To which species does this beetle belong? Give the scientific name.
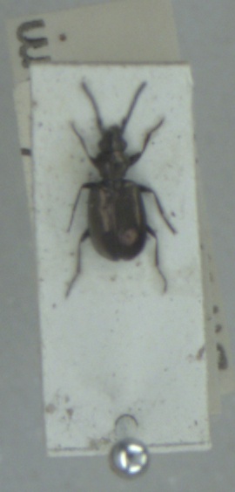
Bembidion bipunctatum
